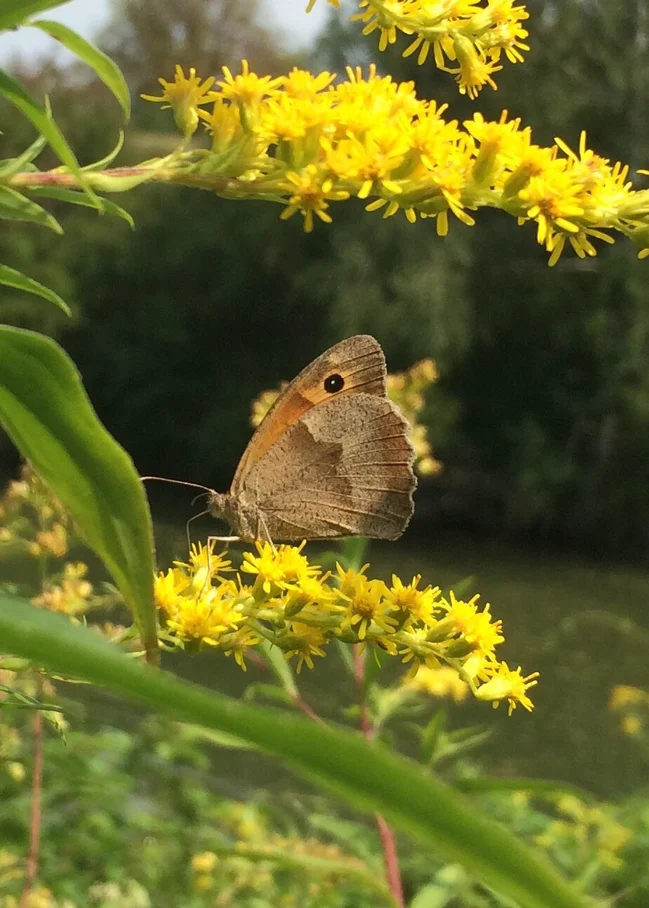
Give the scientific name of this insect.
Maniola jurtina
